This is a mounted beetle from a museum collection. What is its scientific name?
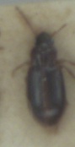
Bradycellus ruficollis
